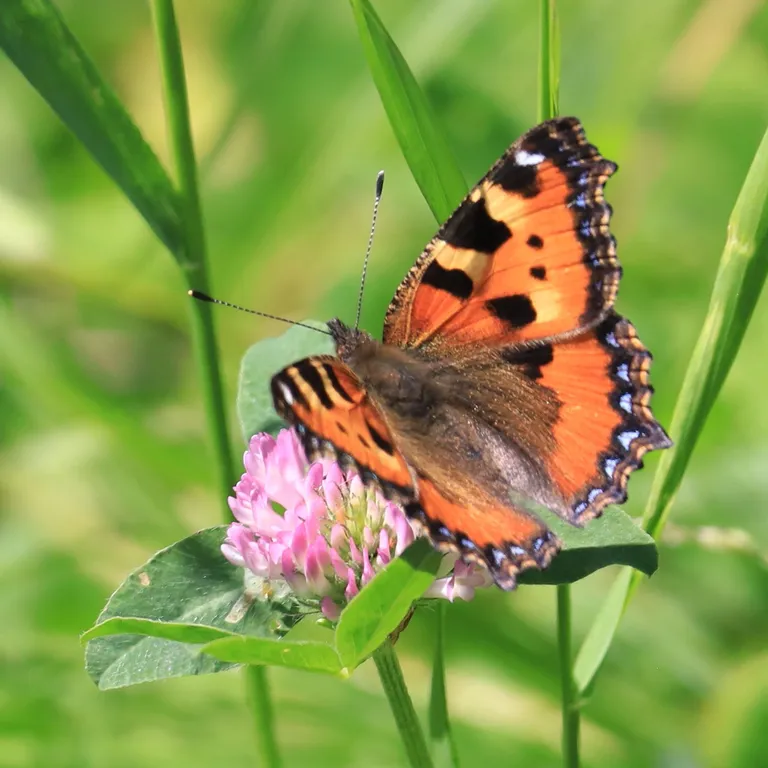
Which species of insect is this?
Aglais urticae
